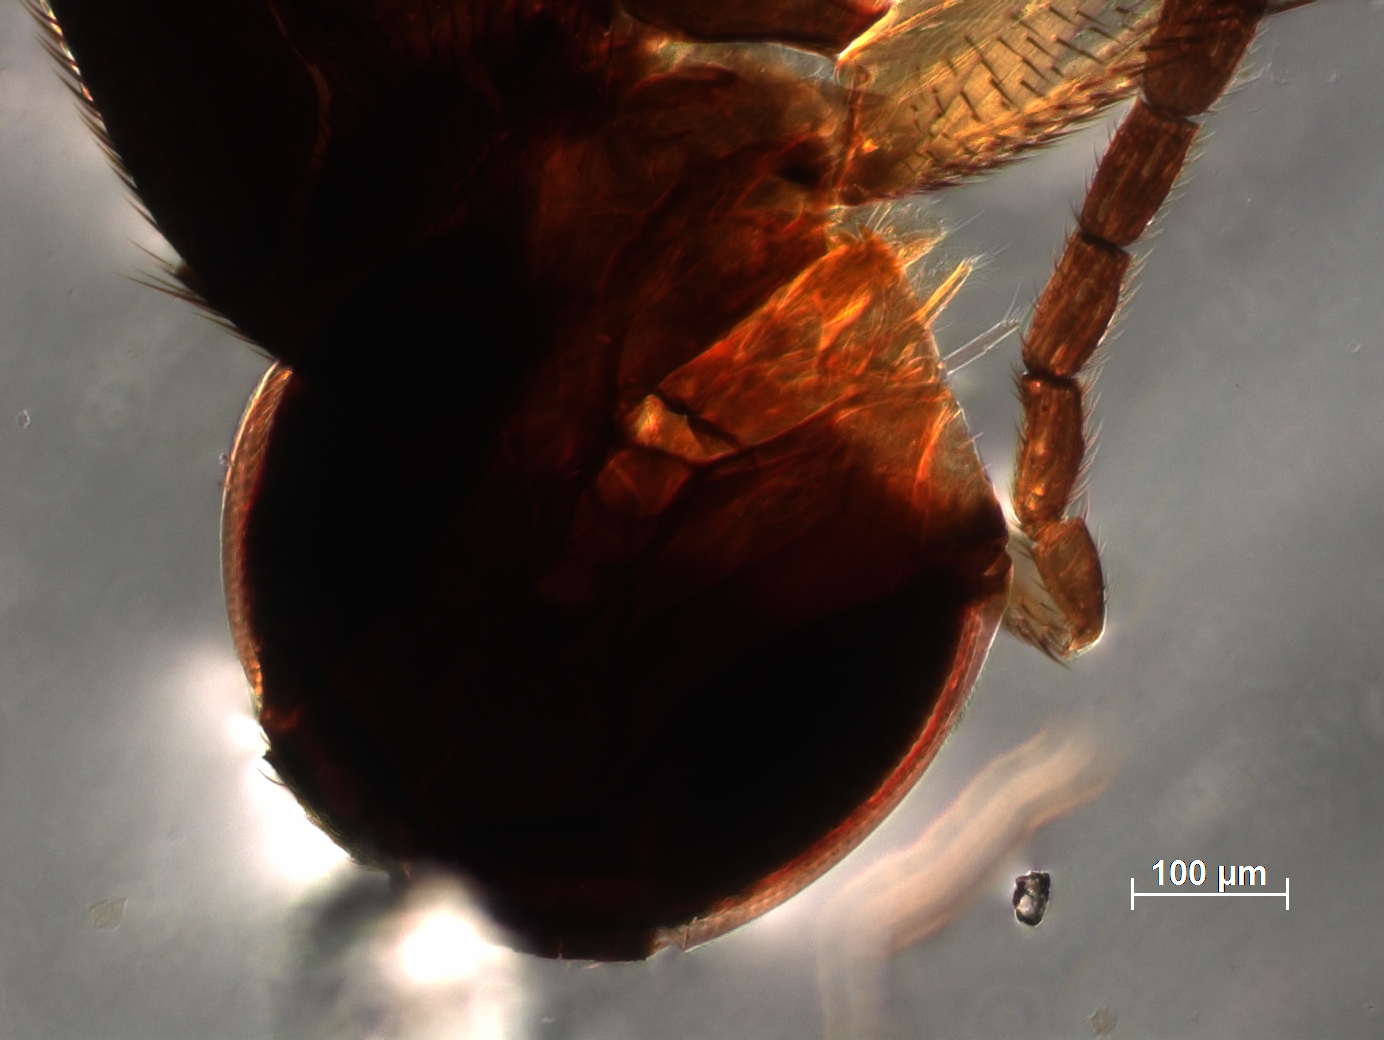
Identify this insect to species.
Elasmus kollimalaianus
